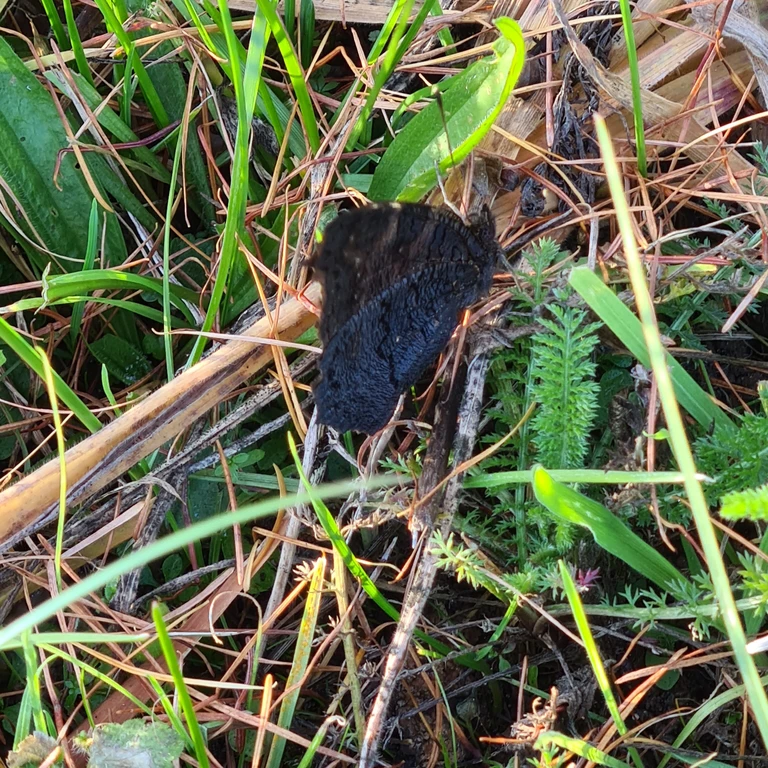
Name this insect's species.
Aglais io
